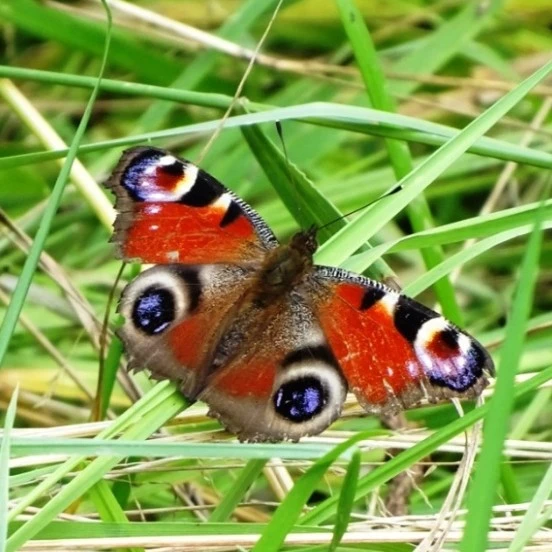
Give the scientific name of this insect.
Aglais io
